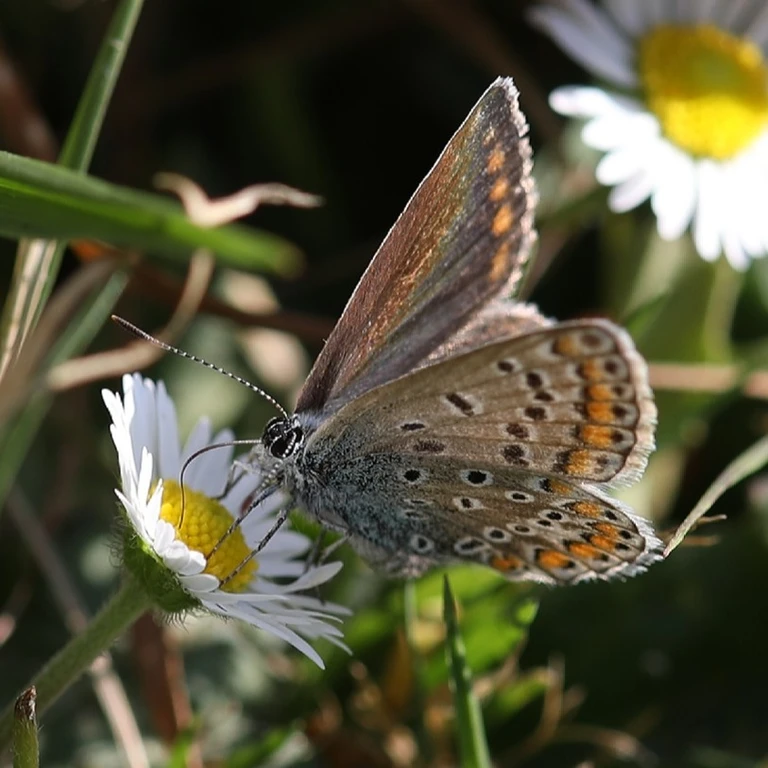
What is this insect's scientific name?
Polyommatus icarus
